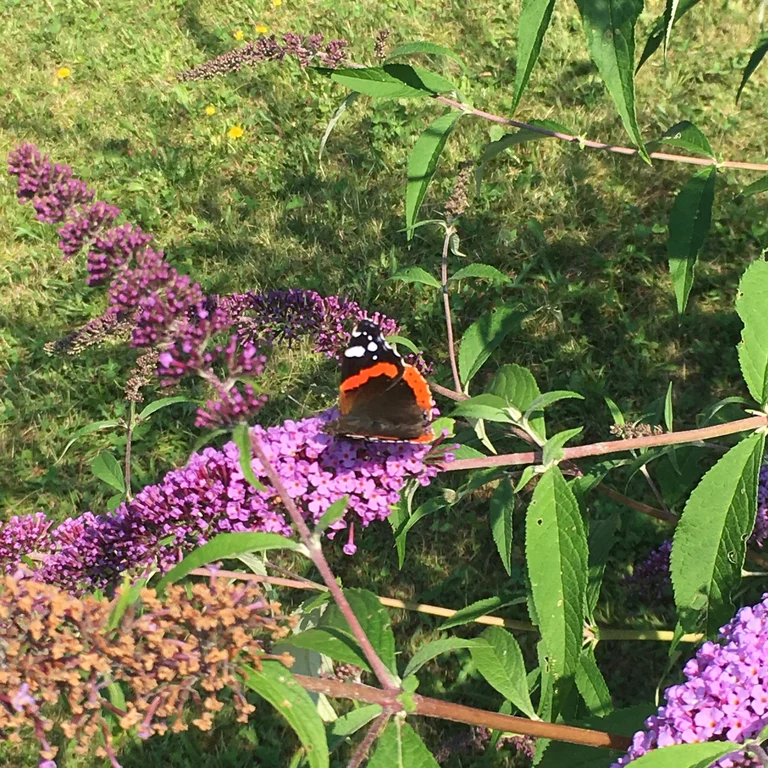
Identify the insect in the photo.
Vanessa atalanta
